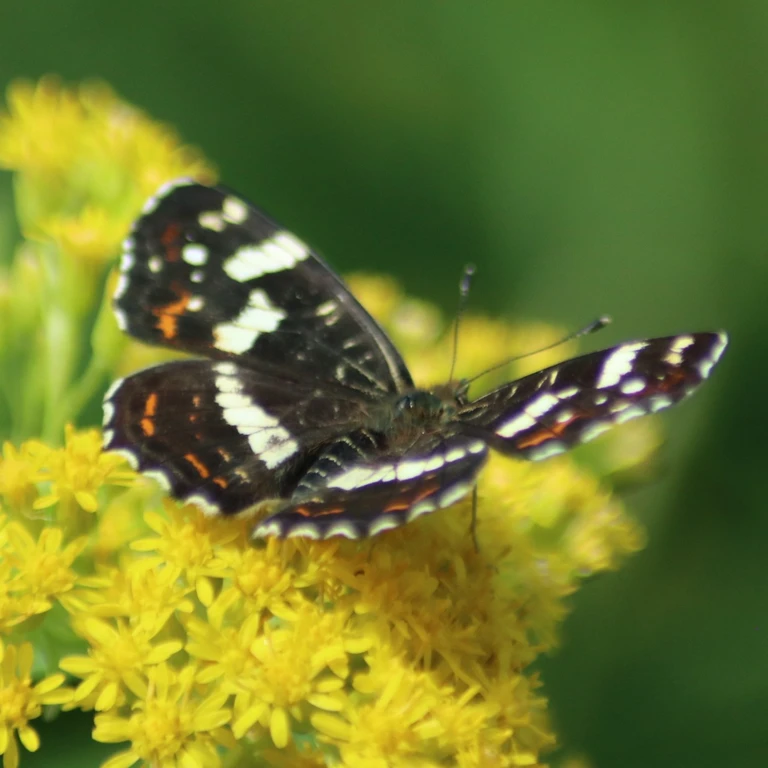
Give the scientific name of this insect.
Araschnia levana
